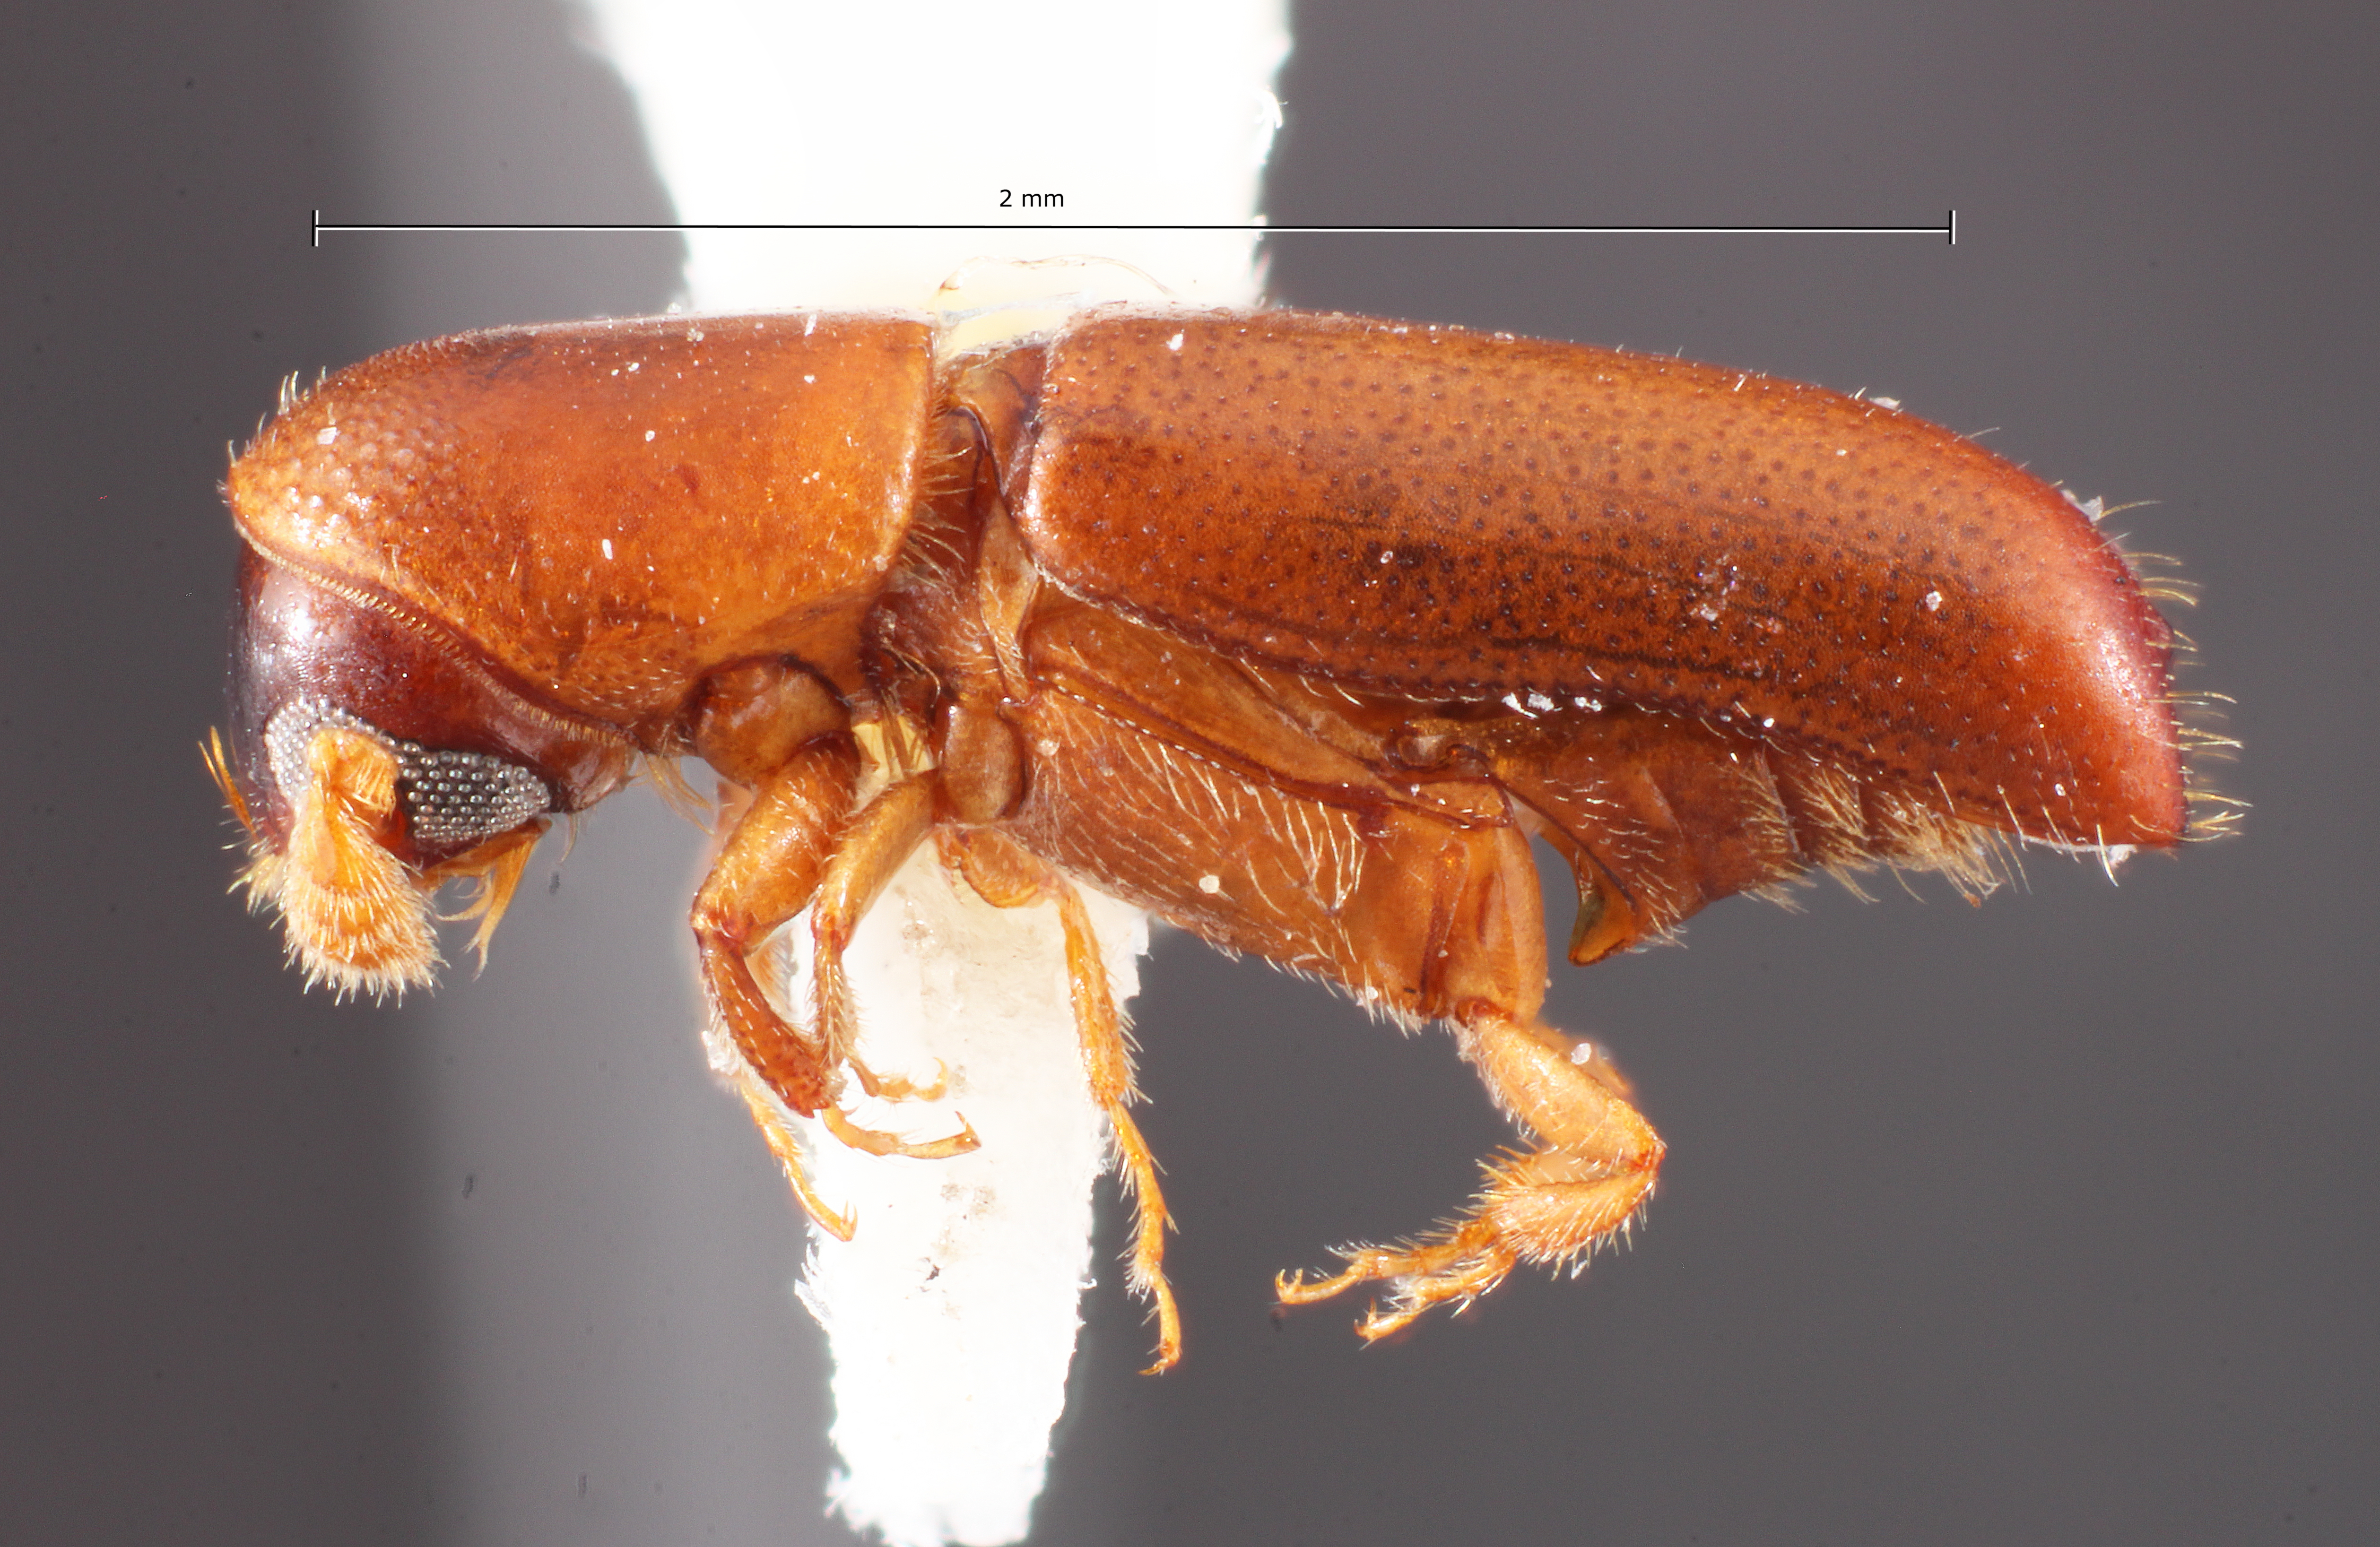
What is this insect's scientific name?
Monarthrum carinifrons
